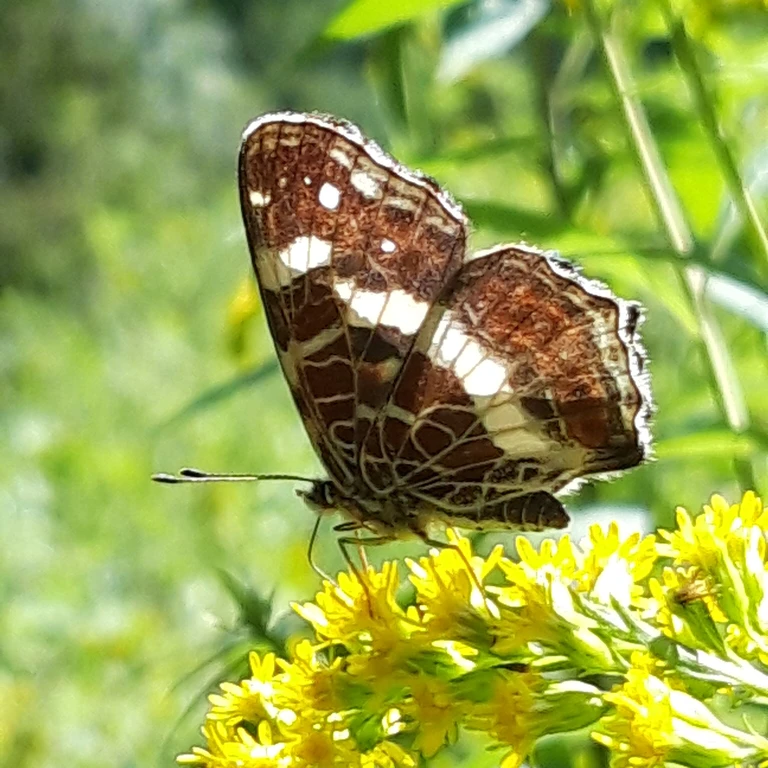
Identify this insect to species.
Araschnia levana
